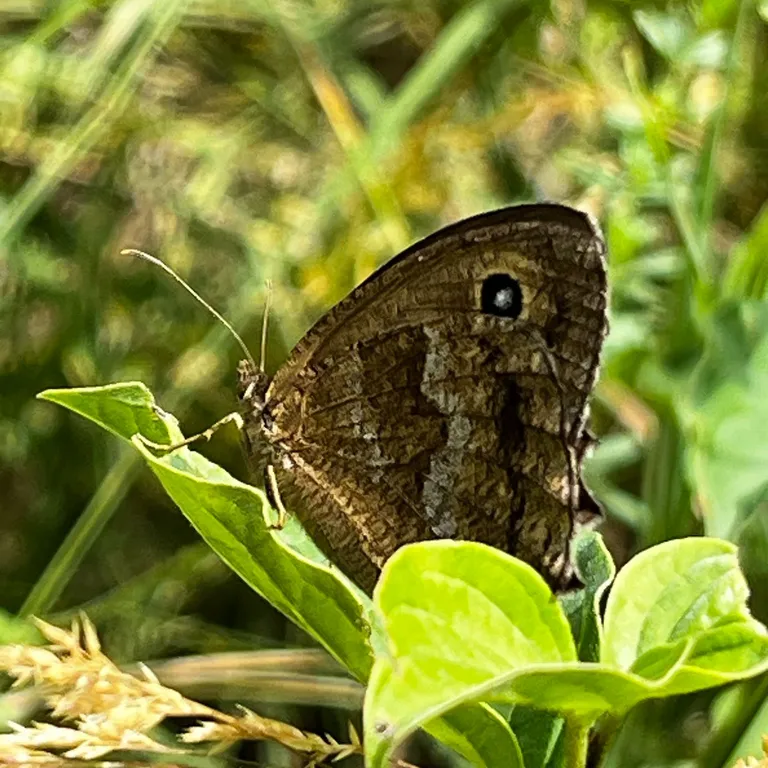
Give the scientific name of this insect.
Minois dryas
